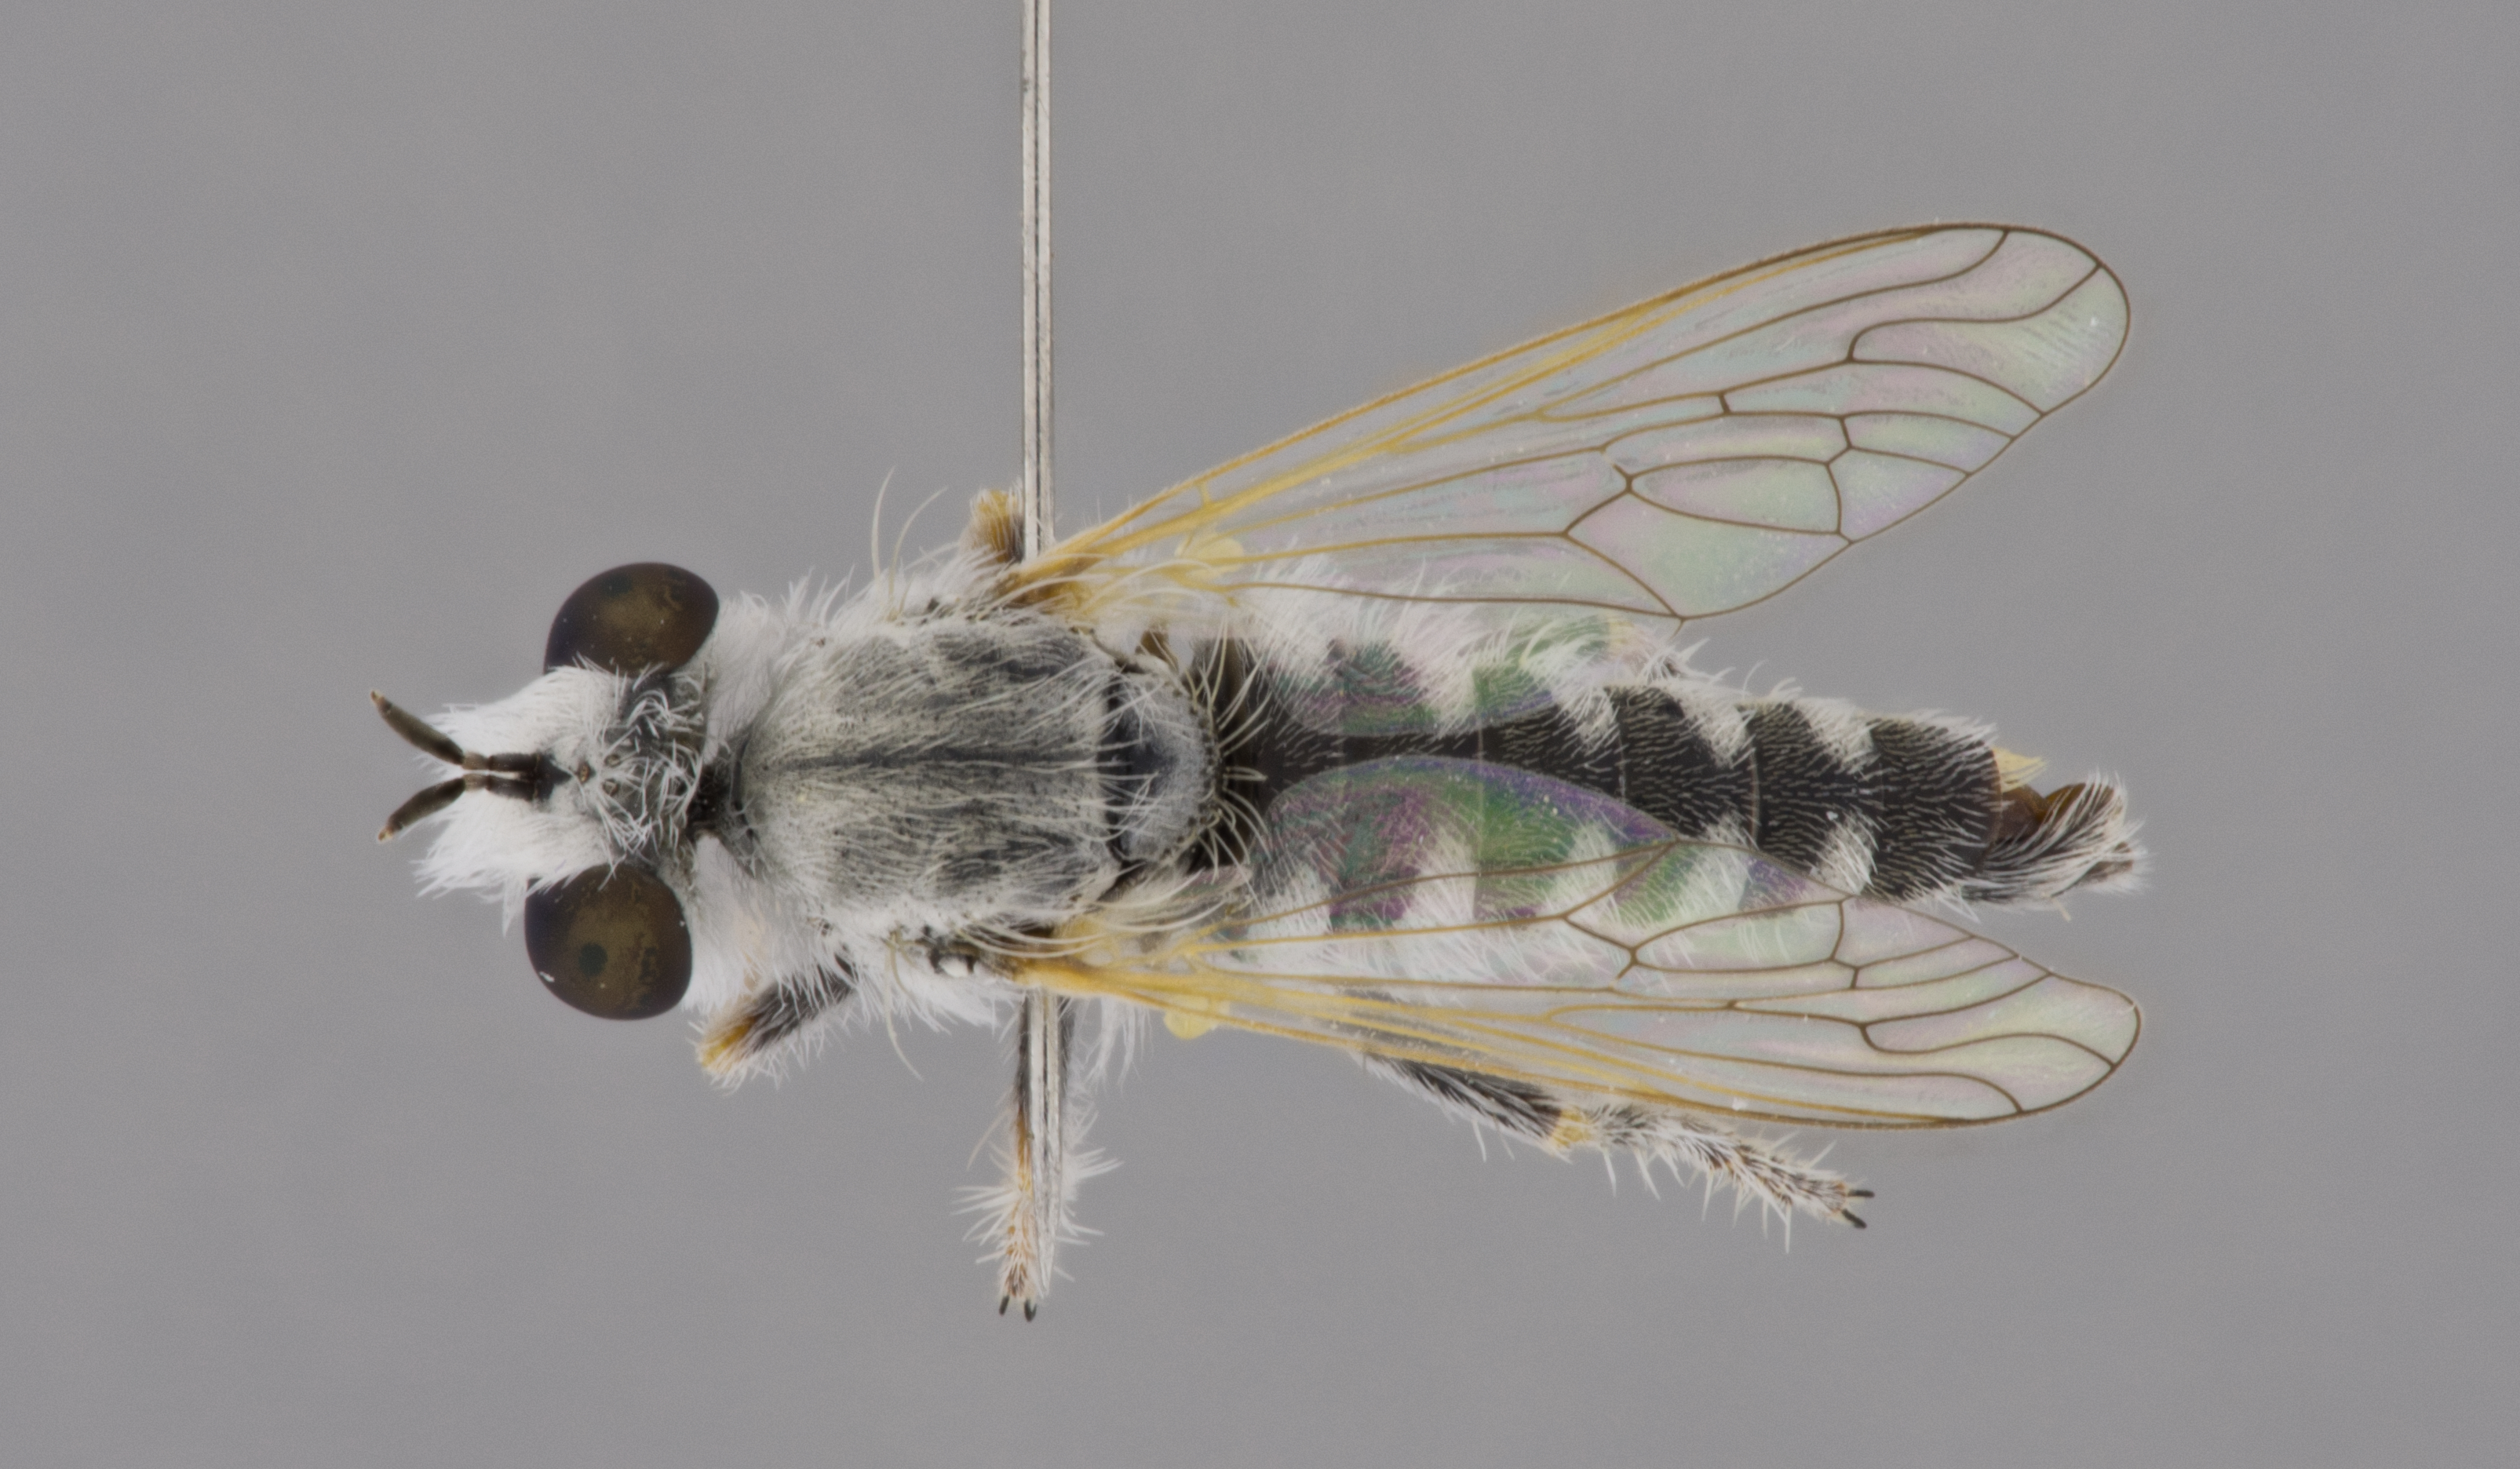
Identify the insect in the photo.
Prytanomyia kochi (also Prytanomyia albida)
